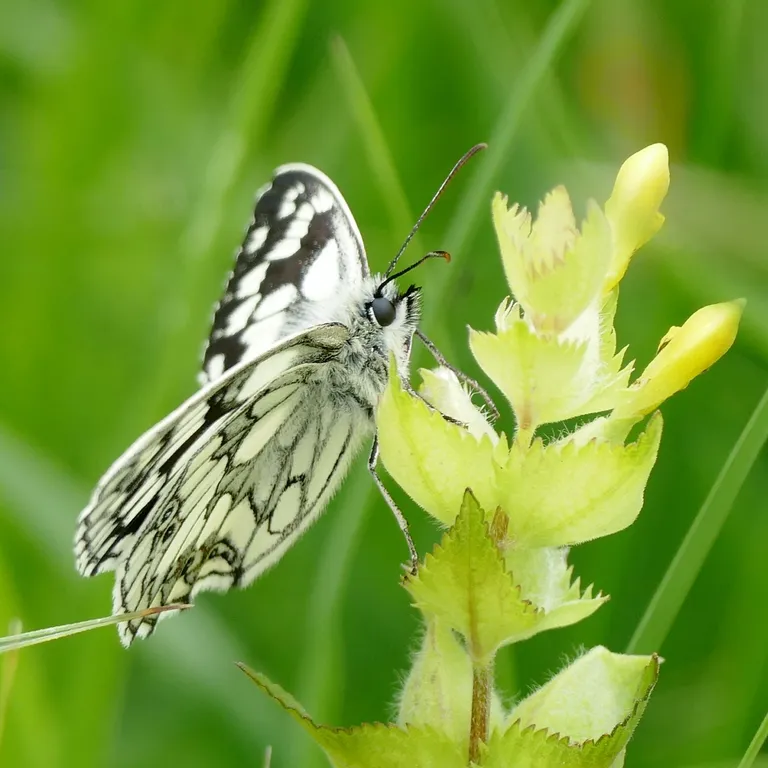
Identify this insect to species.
Melanargia galathea
